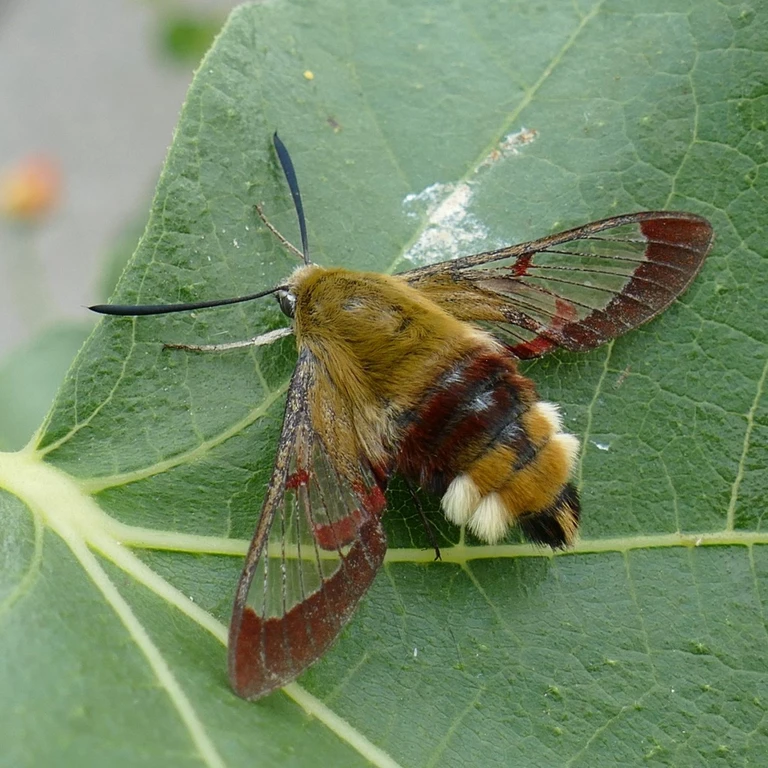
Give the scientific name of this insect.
Hemaris fuciformis
